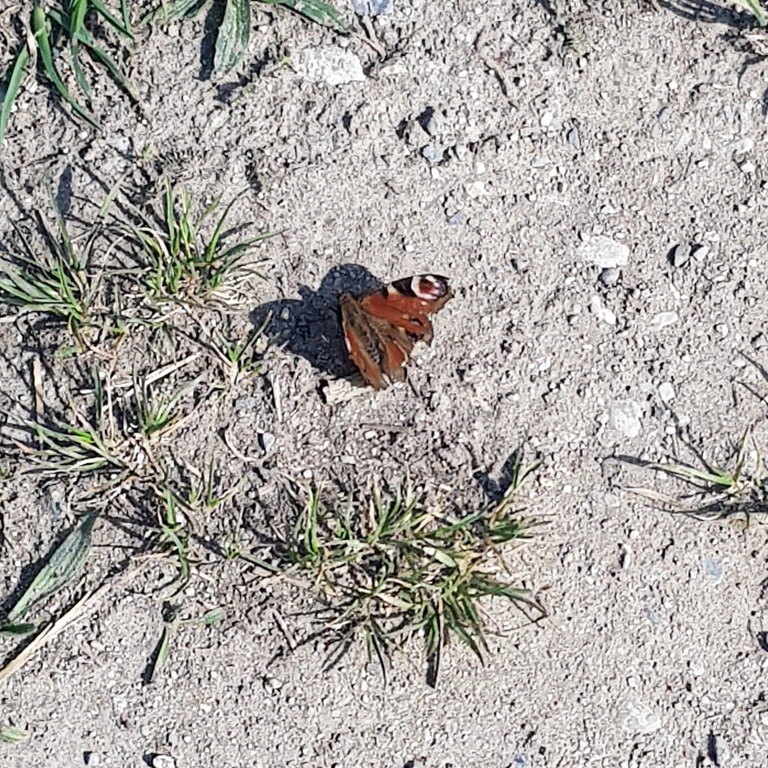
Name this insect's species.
Aglais io
